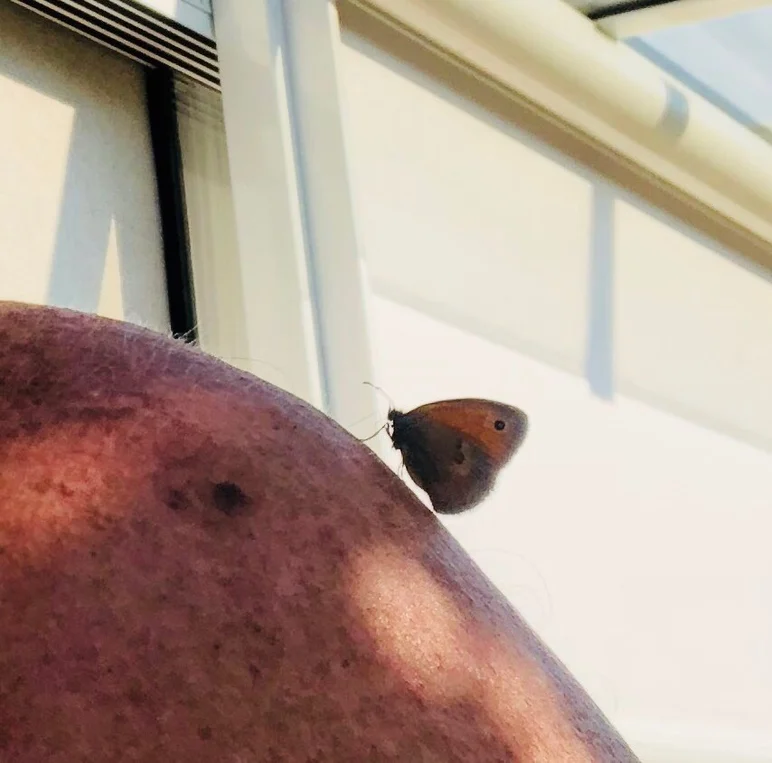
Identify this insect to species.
Coenonympha pamphilus
